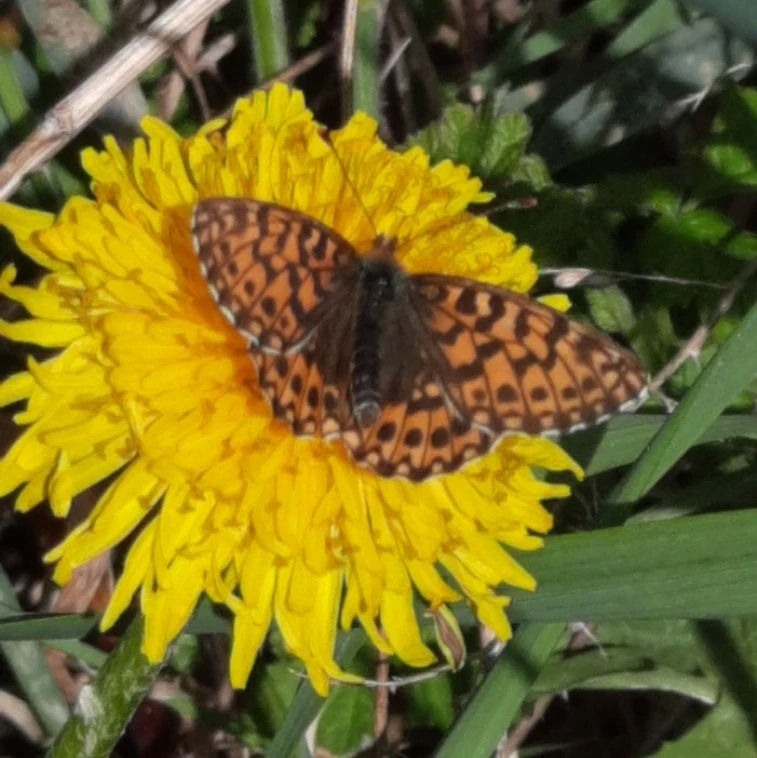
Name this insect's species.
Boloria dia
